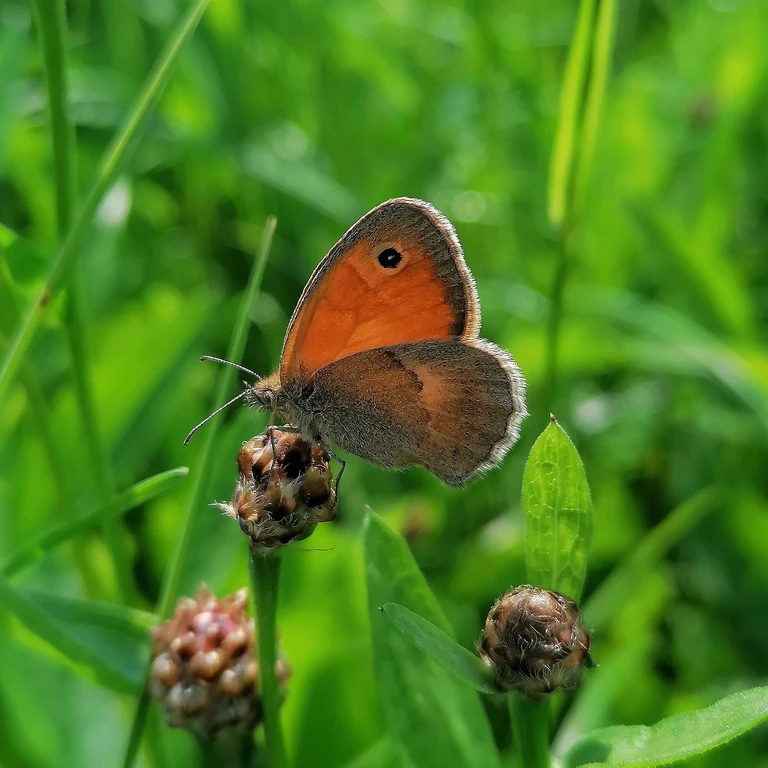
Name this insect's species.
Coenonympha pamphilus
